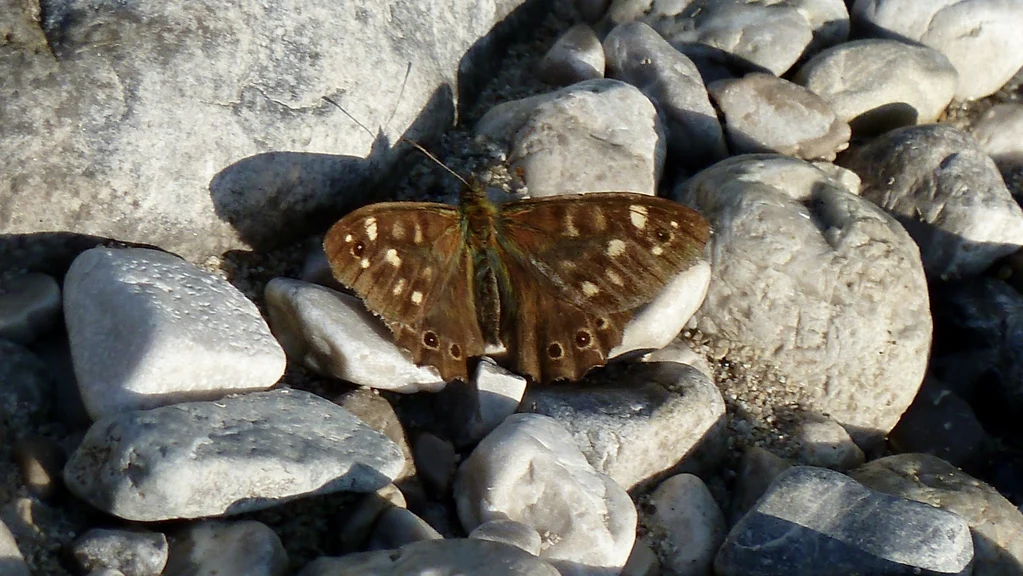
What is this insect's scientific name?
Pararge aegeria
